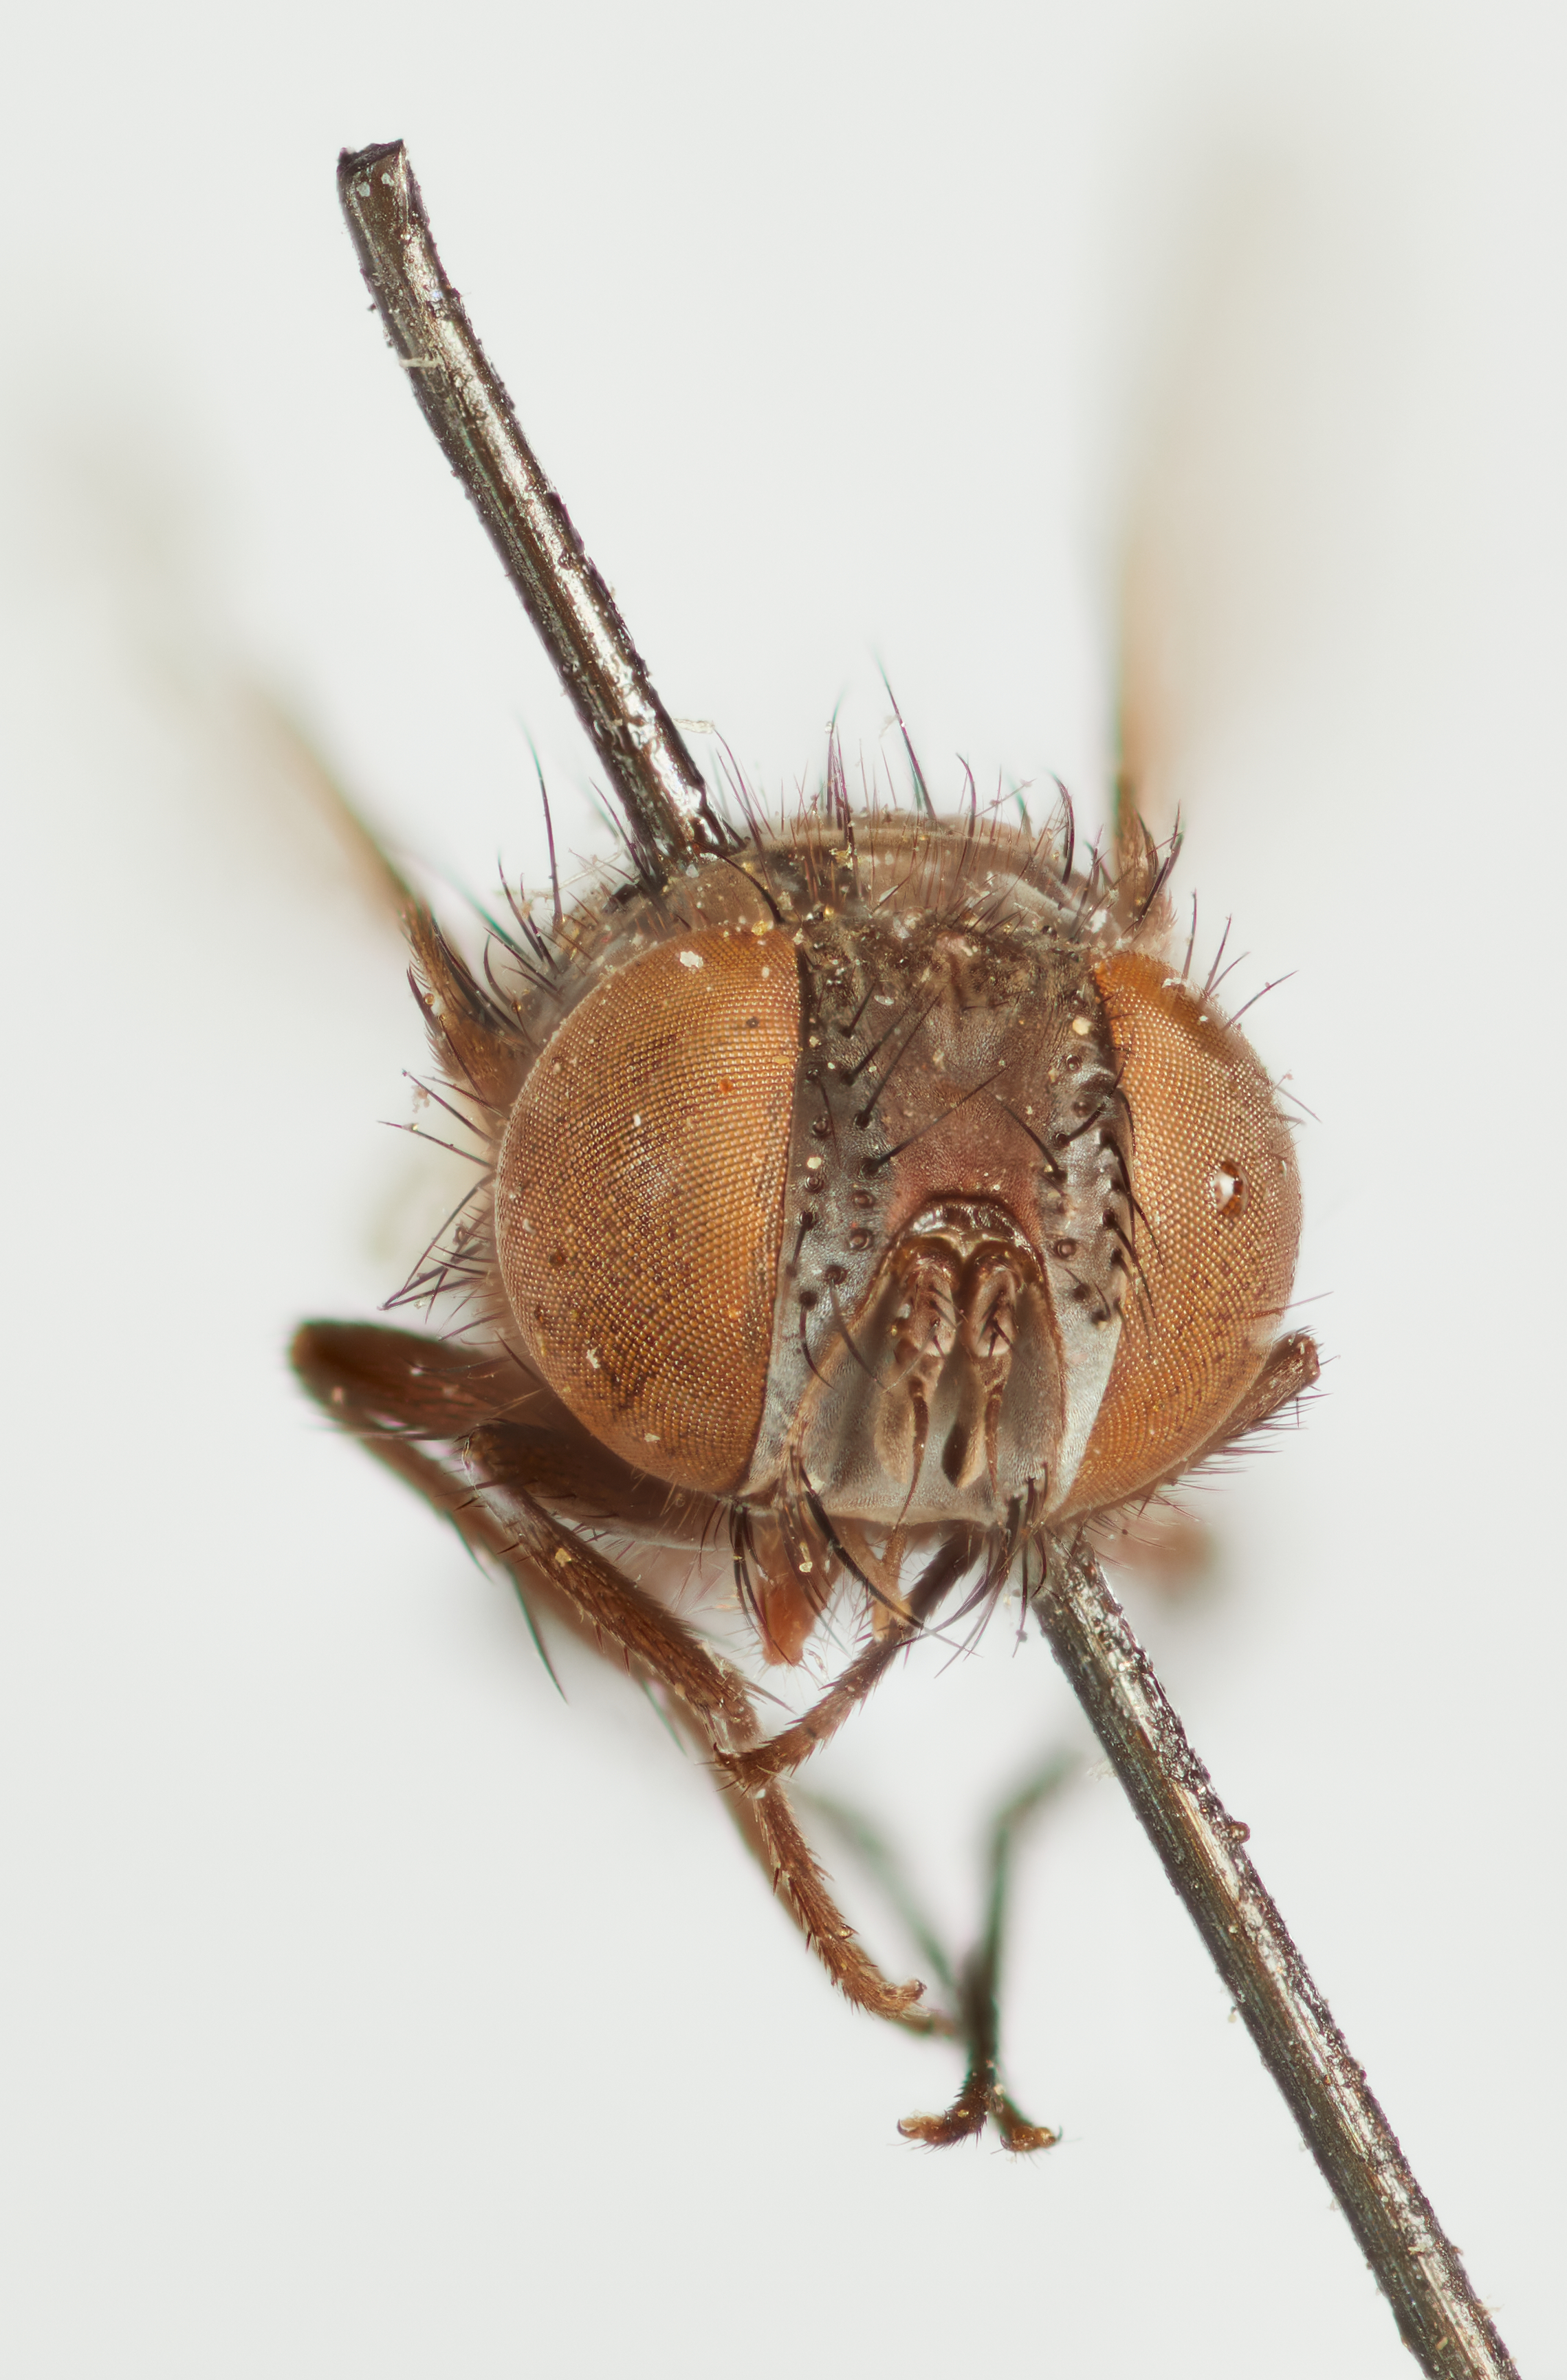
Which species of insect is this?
Biomyia genalis
